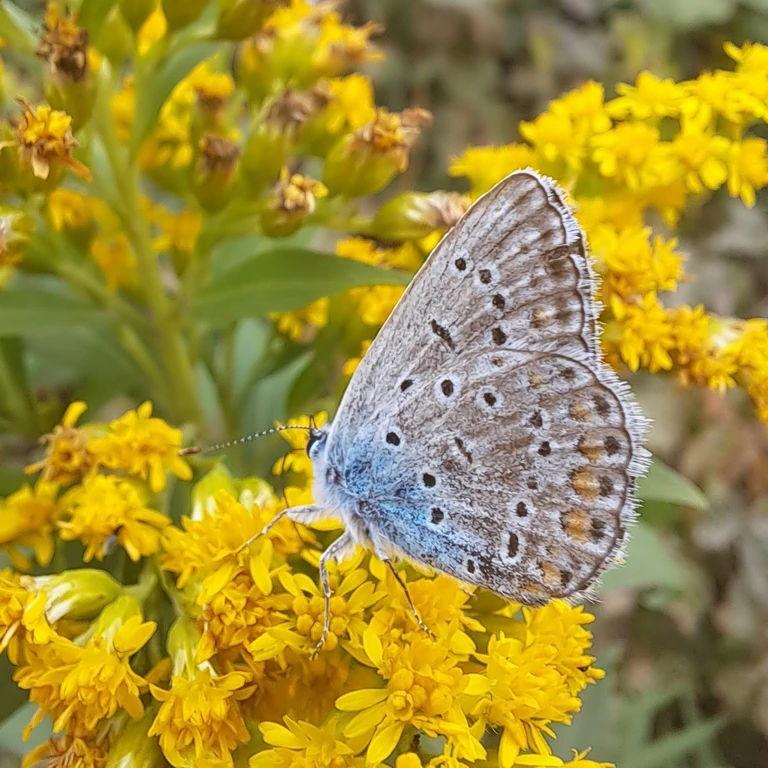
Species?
Polyommatus icarus
